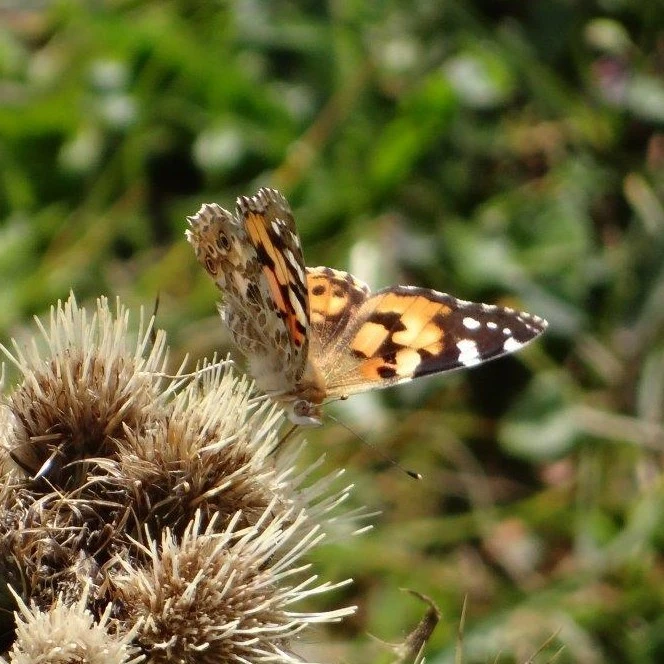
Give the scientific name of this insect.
Vanessa cardui
